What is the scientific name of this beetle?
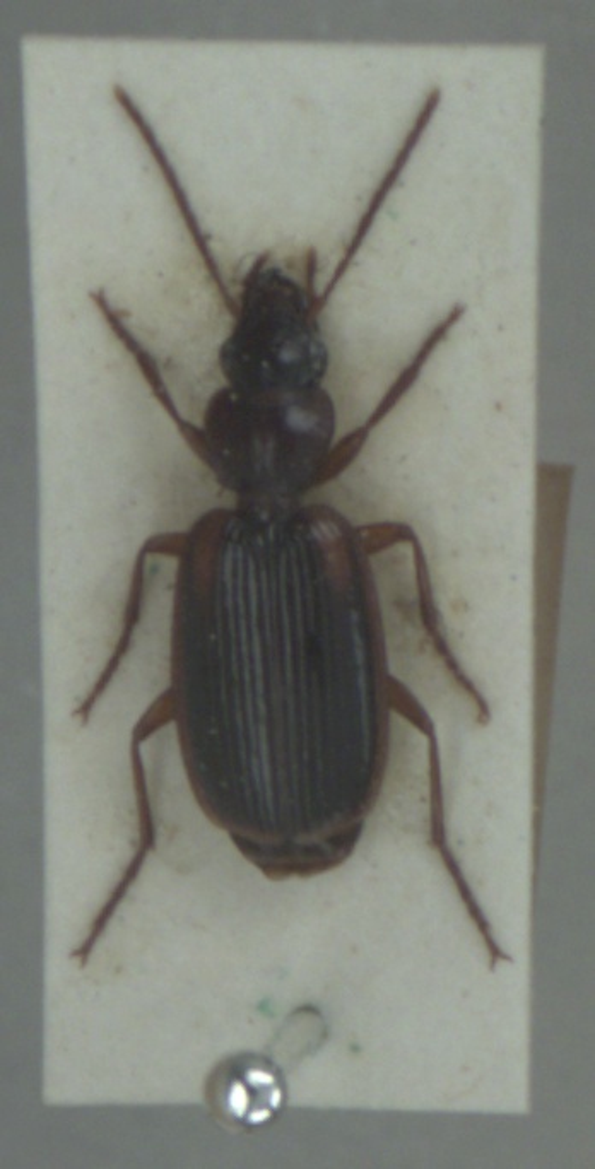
Cymindis axillaris
